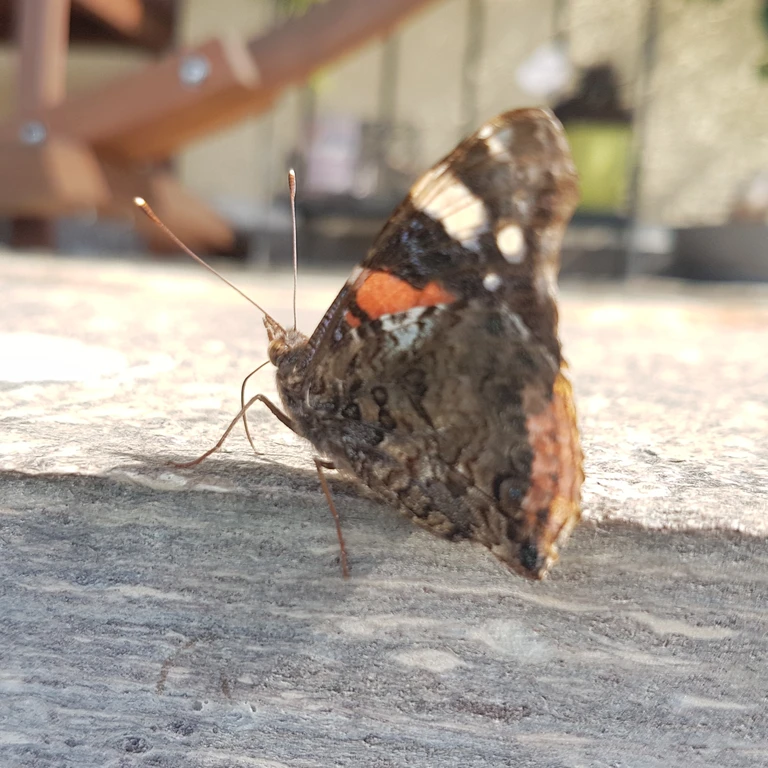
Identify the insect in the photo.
Vanessa atalanta
